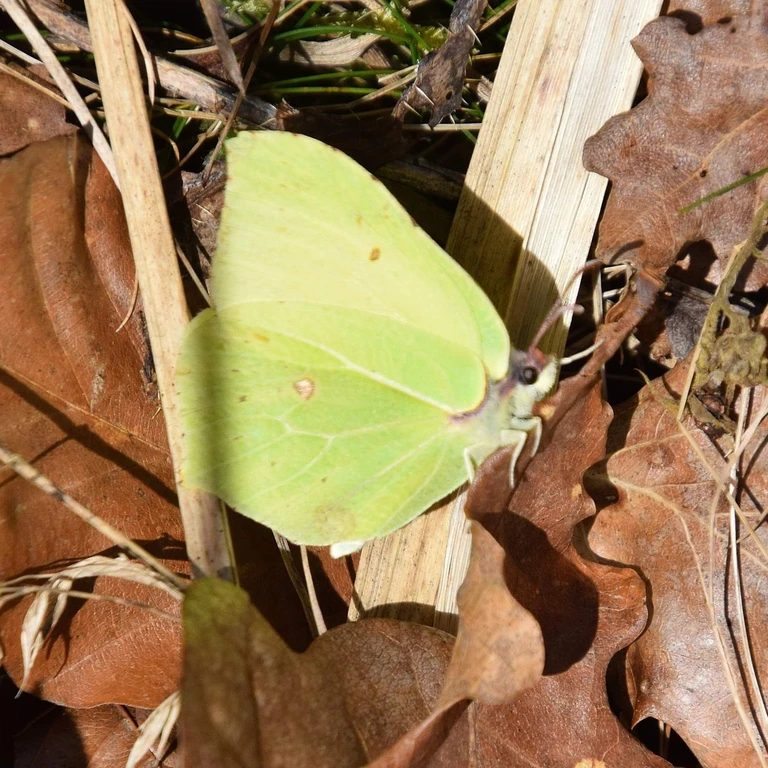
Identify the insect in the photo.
Gonepteryx rhamni
